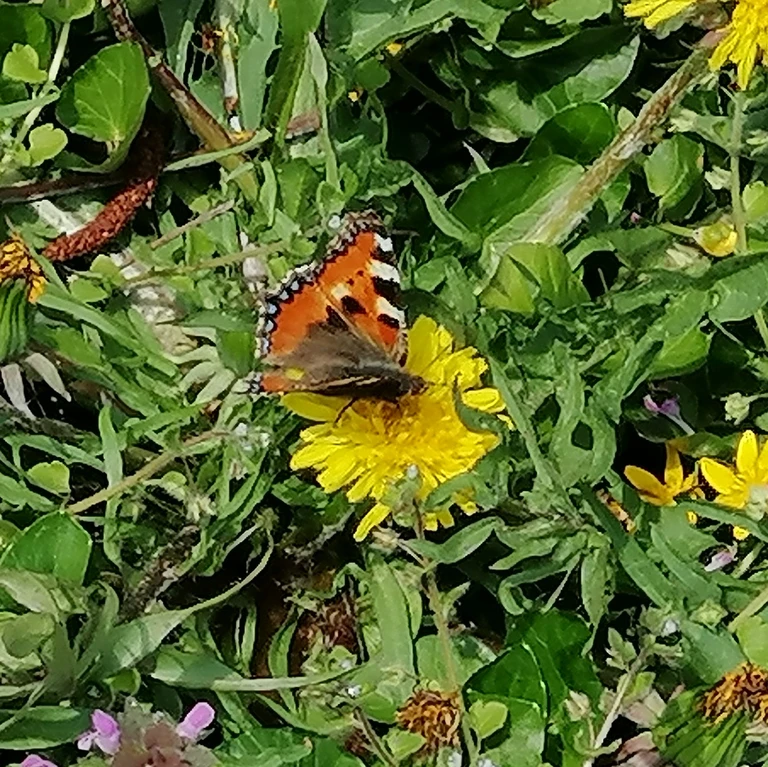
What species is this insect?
Aglais urticae
